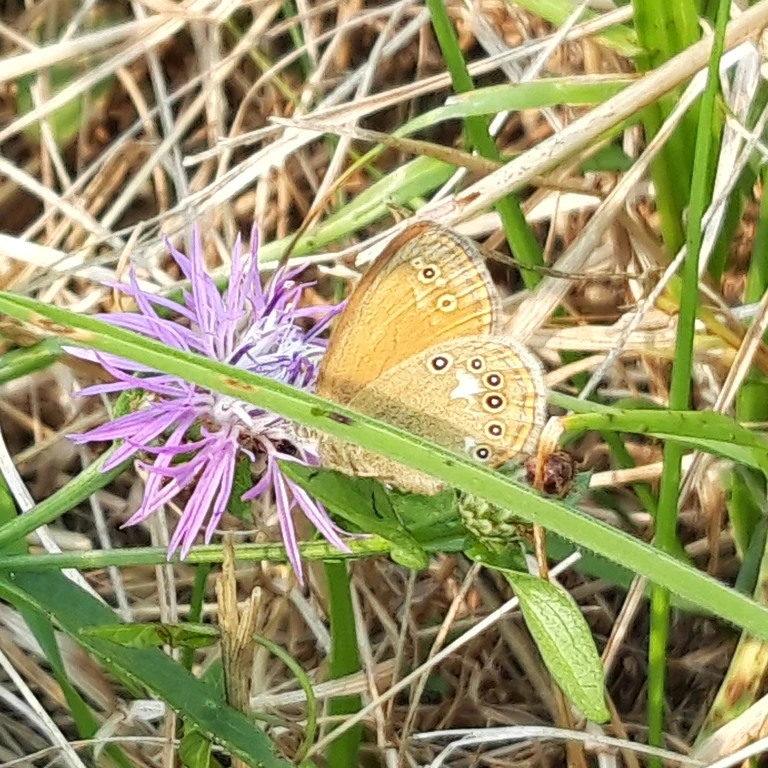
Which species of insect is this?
Coenonympha glycerion (also Coenonympha iphis)
